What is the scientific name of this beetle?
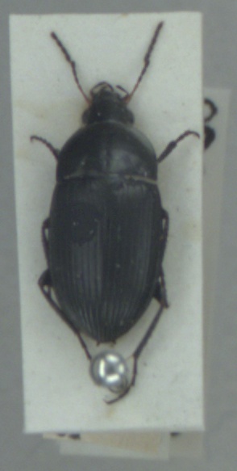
Amara ovata
